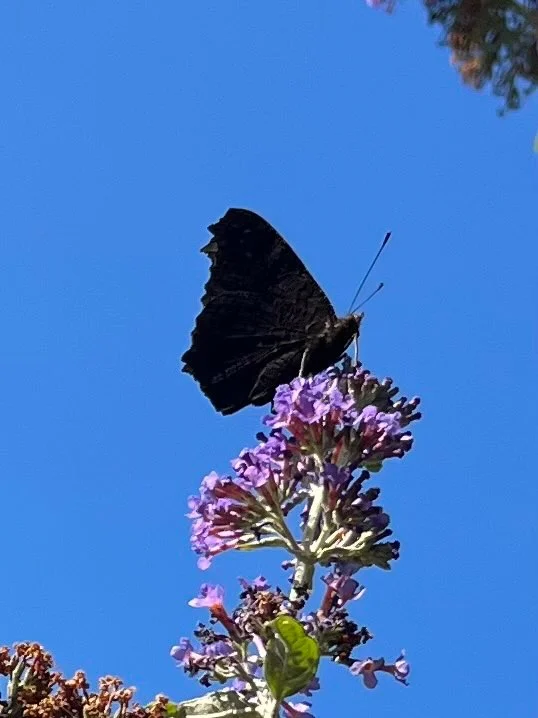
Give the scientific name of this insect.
Aglais io
